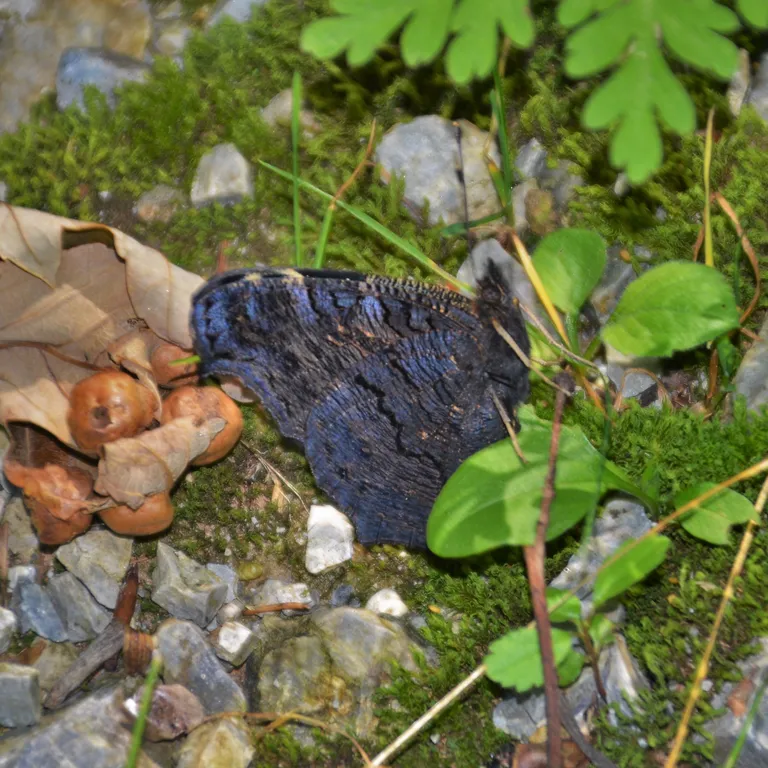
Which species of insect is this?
Aglais io
